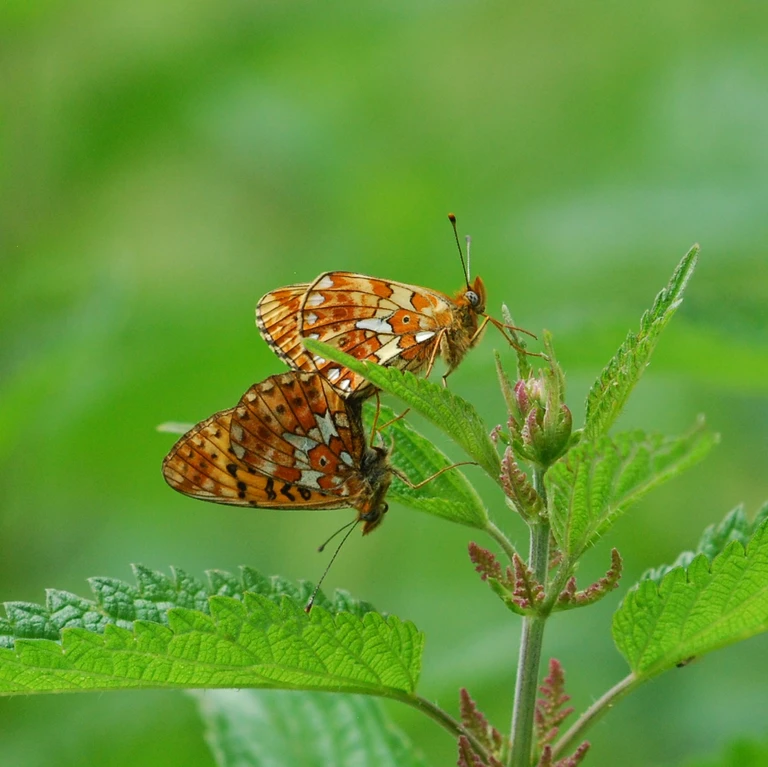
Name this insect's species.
Boloria euphrosyne (also Clossiana euphrosyne)
